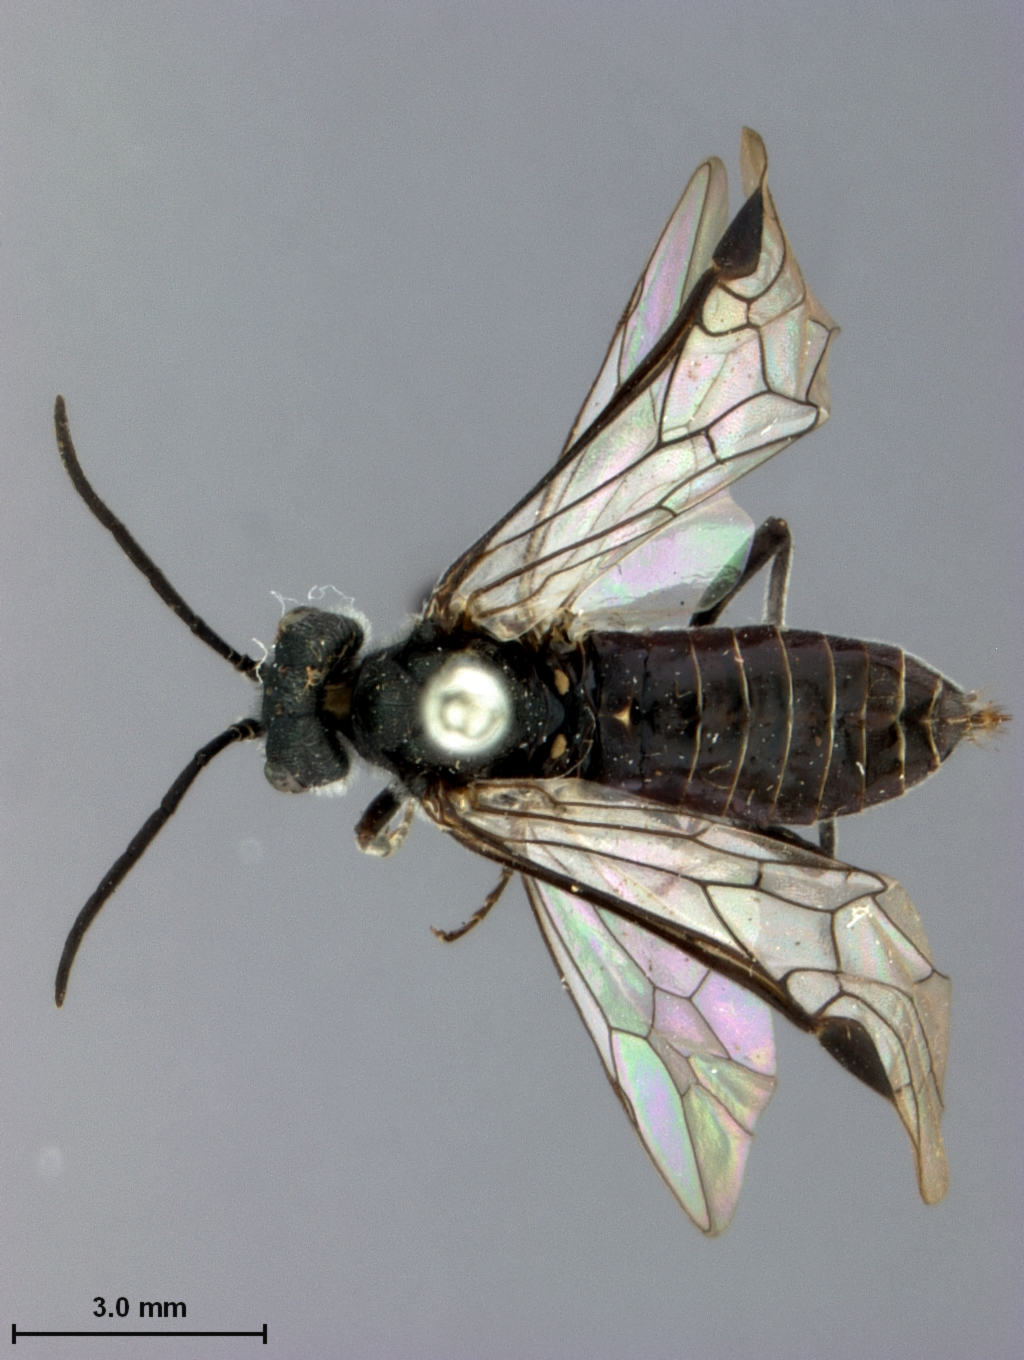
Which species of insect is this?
Dolerus konowi
